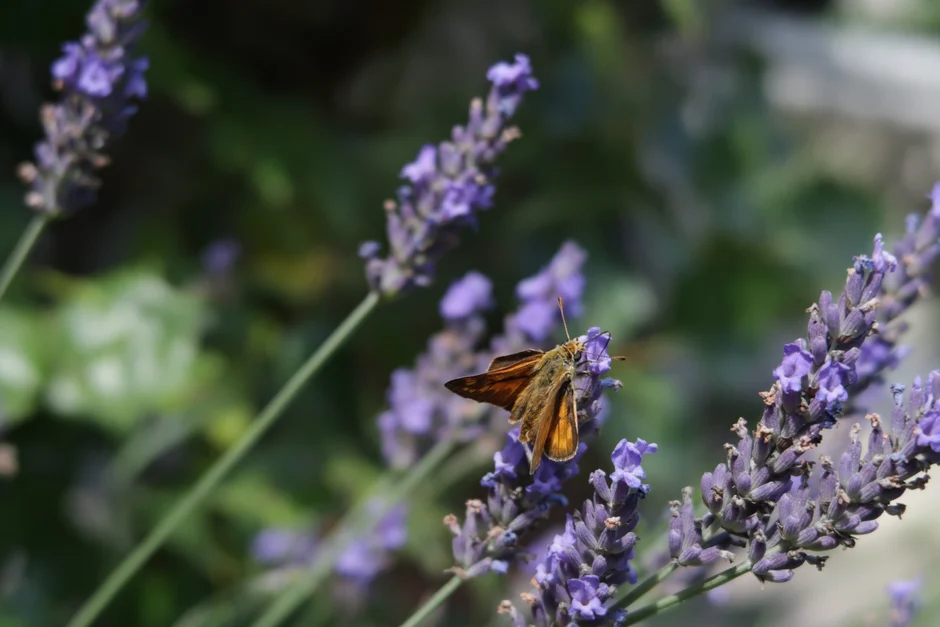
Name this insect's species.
Ochlodes sylvanus (also Ochlodes venata)
